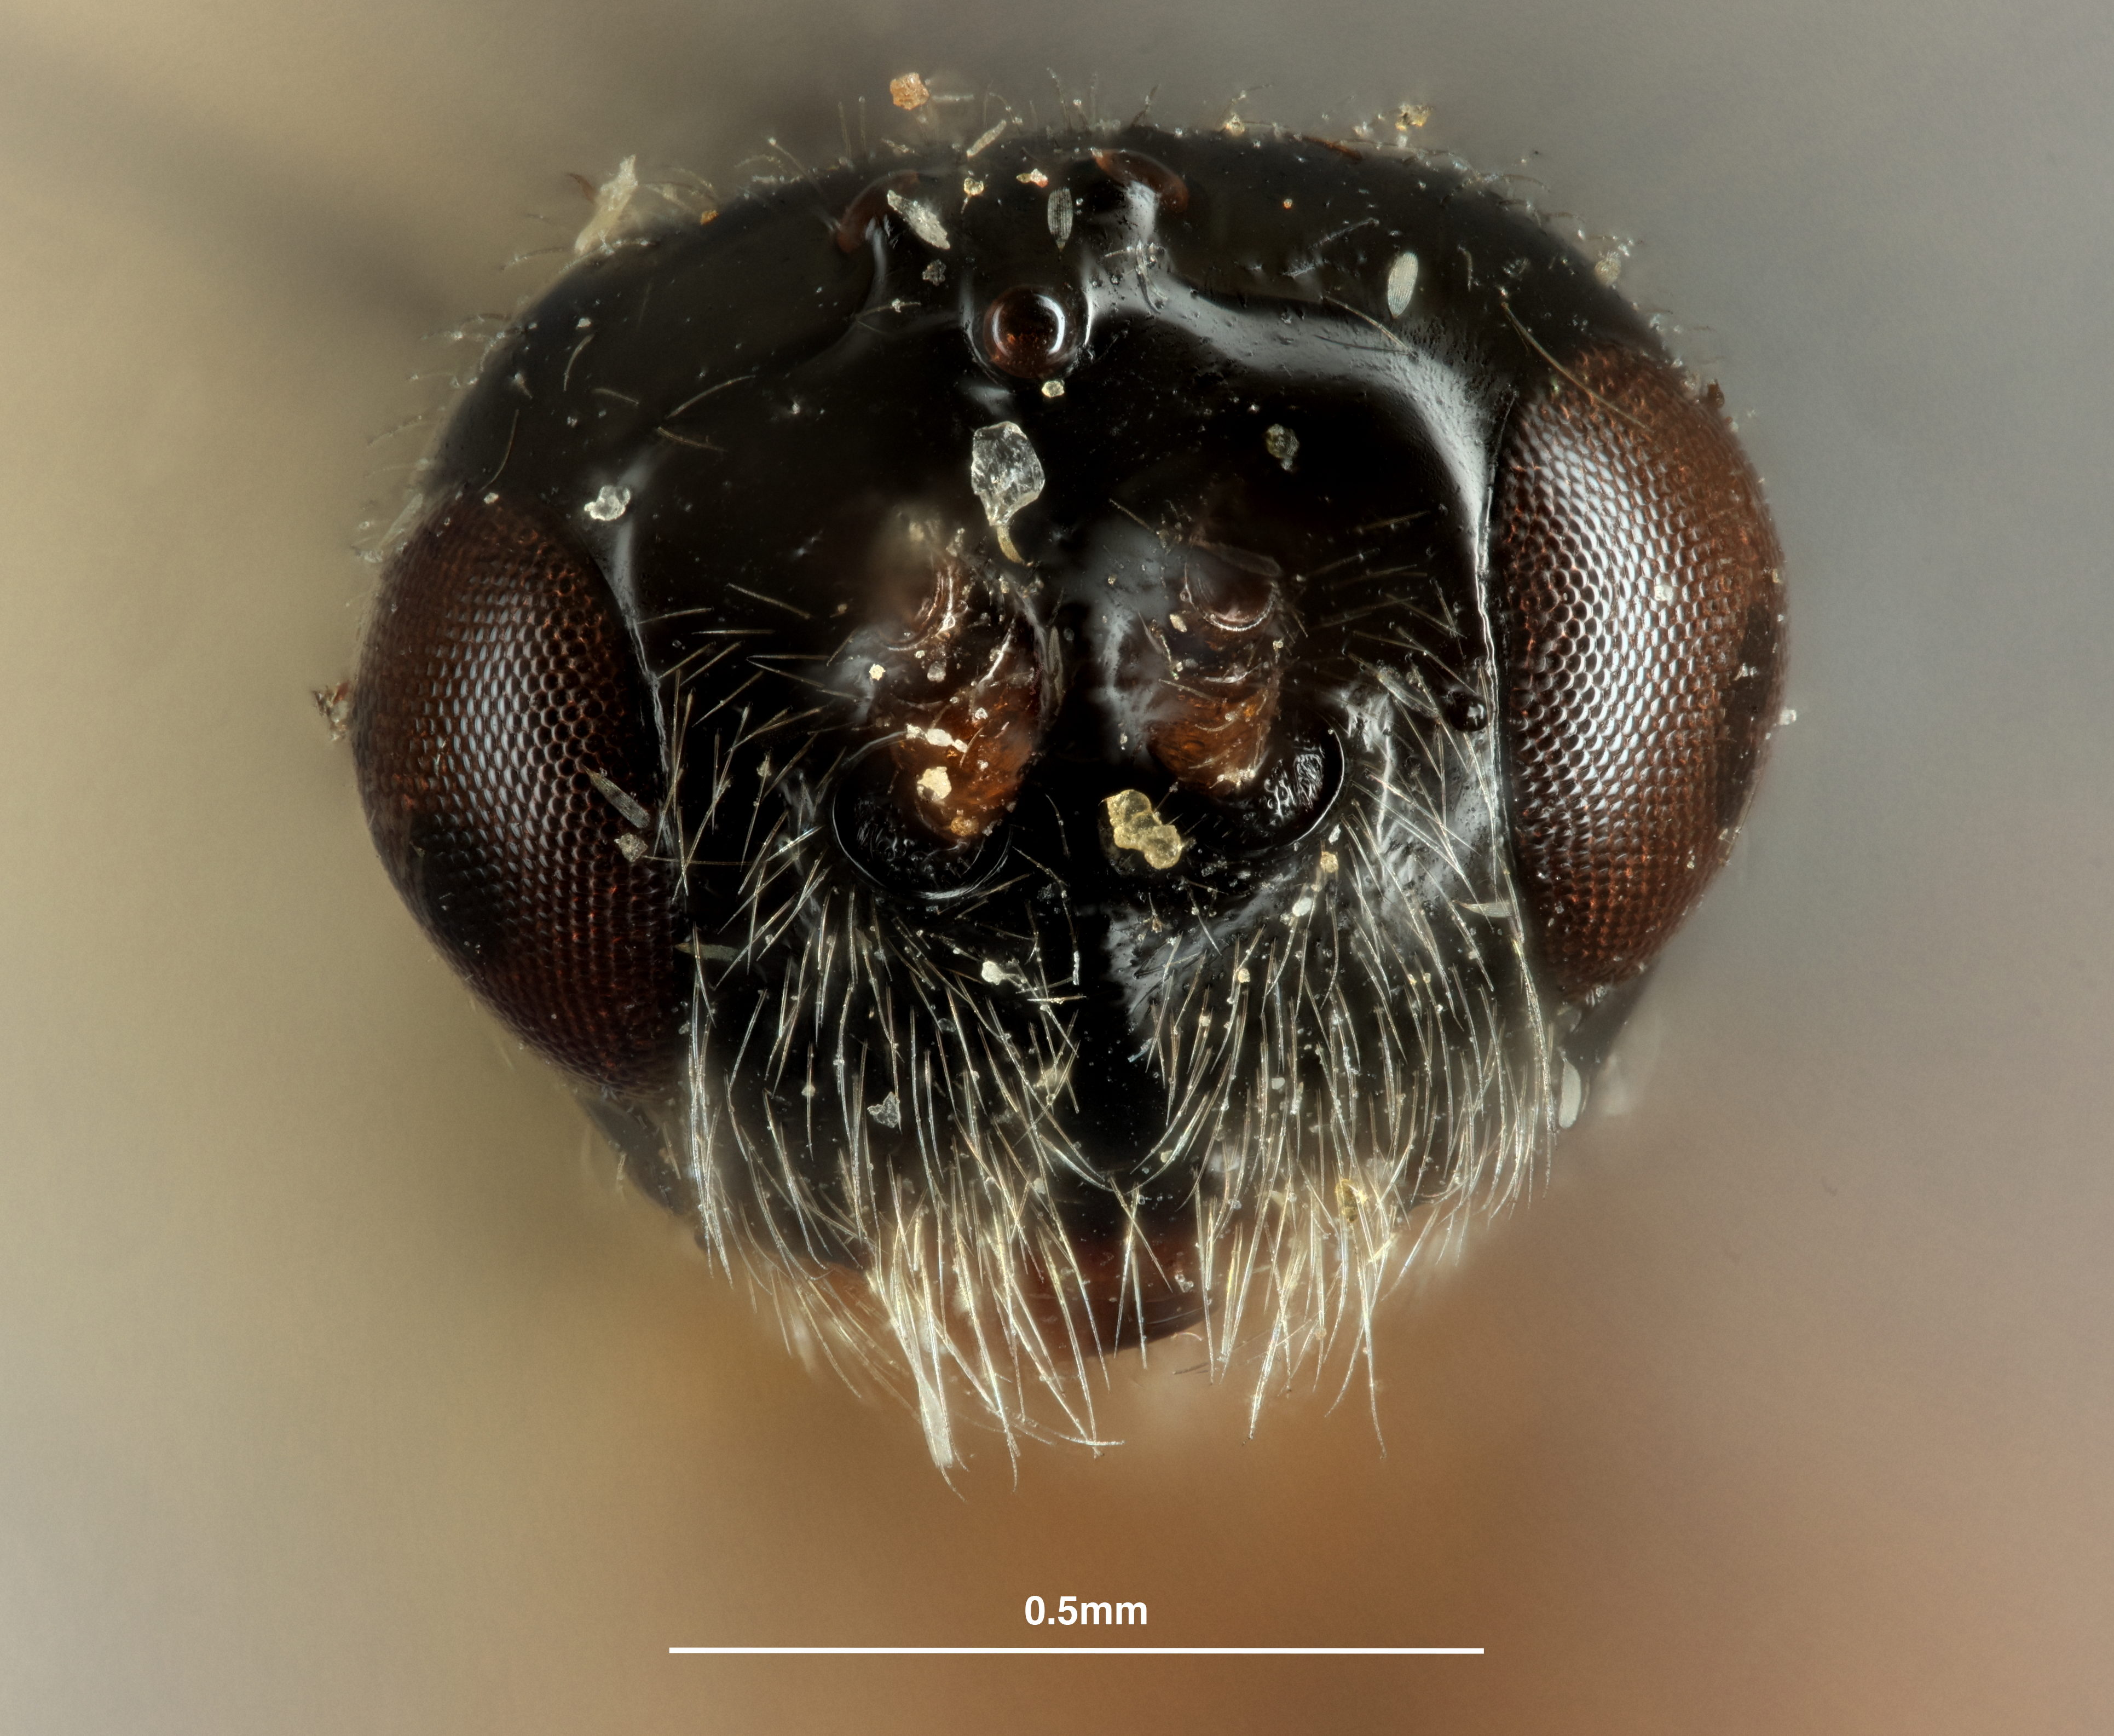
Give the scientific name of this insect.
Opius incertus
